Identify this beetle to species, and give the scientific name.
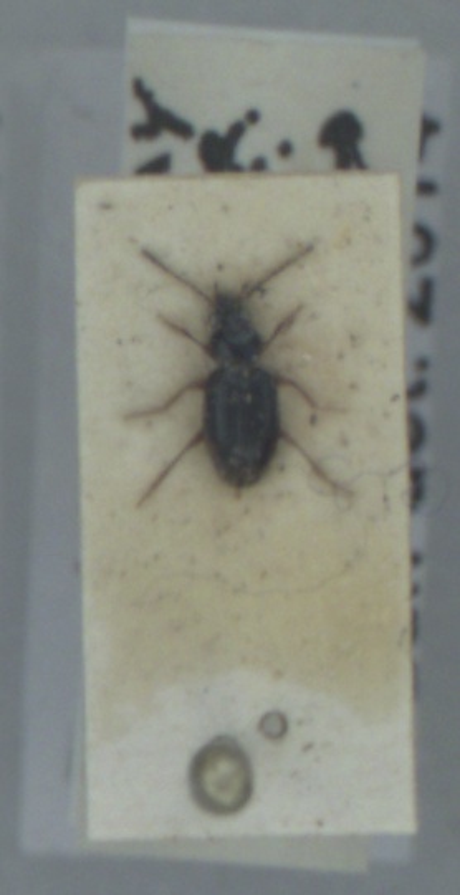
Bembidion assimile
